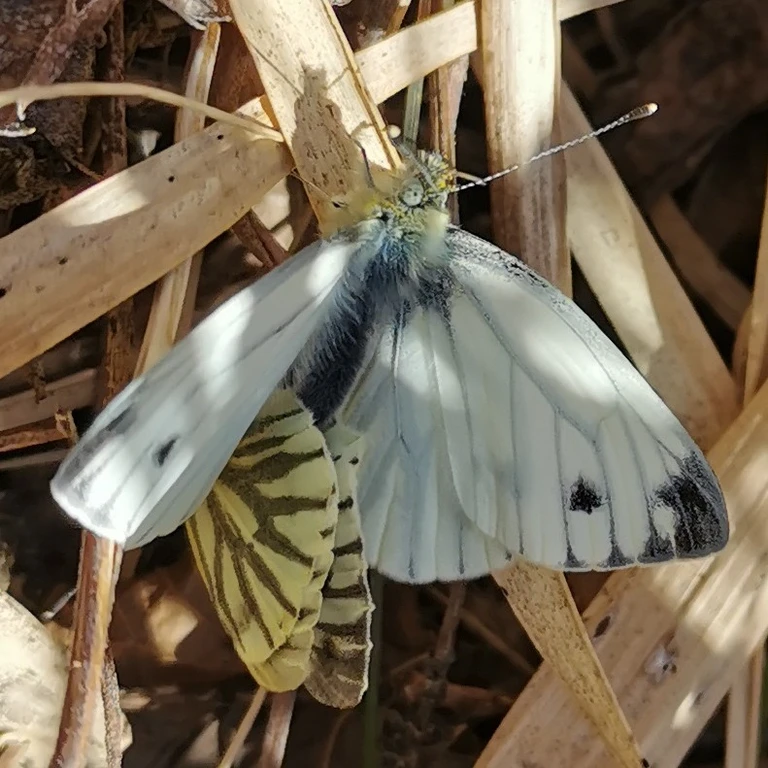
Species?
Pieris napi
